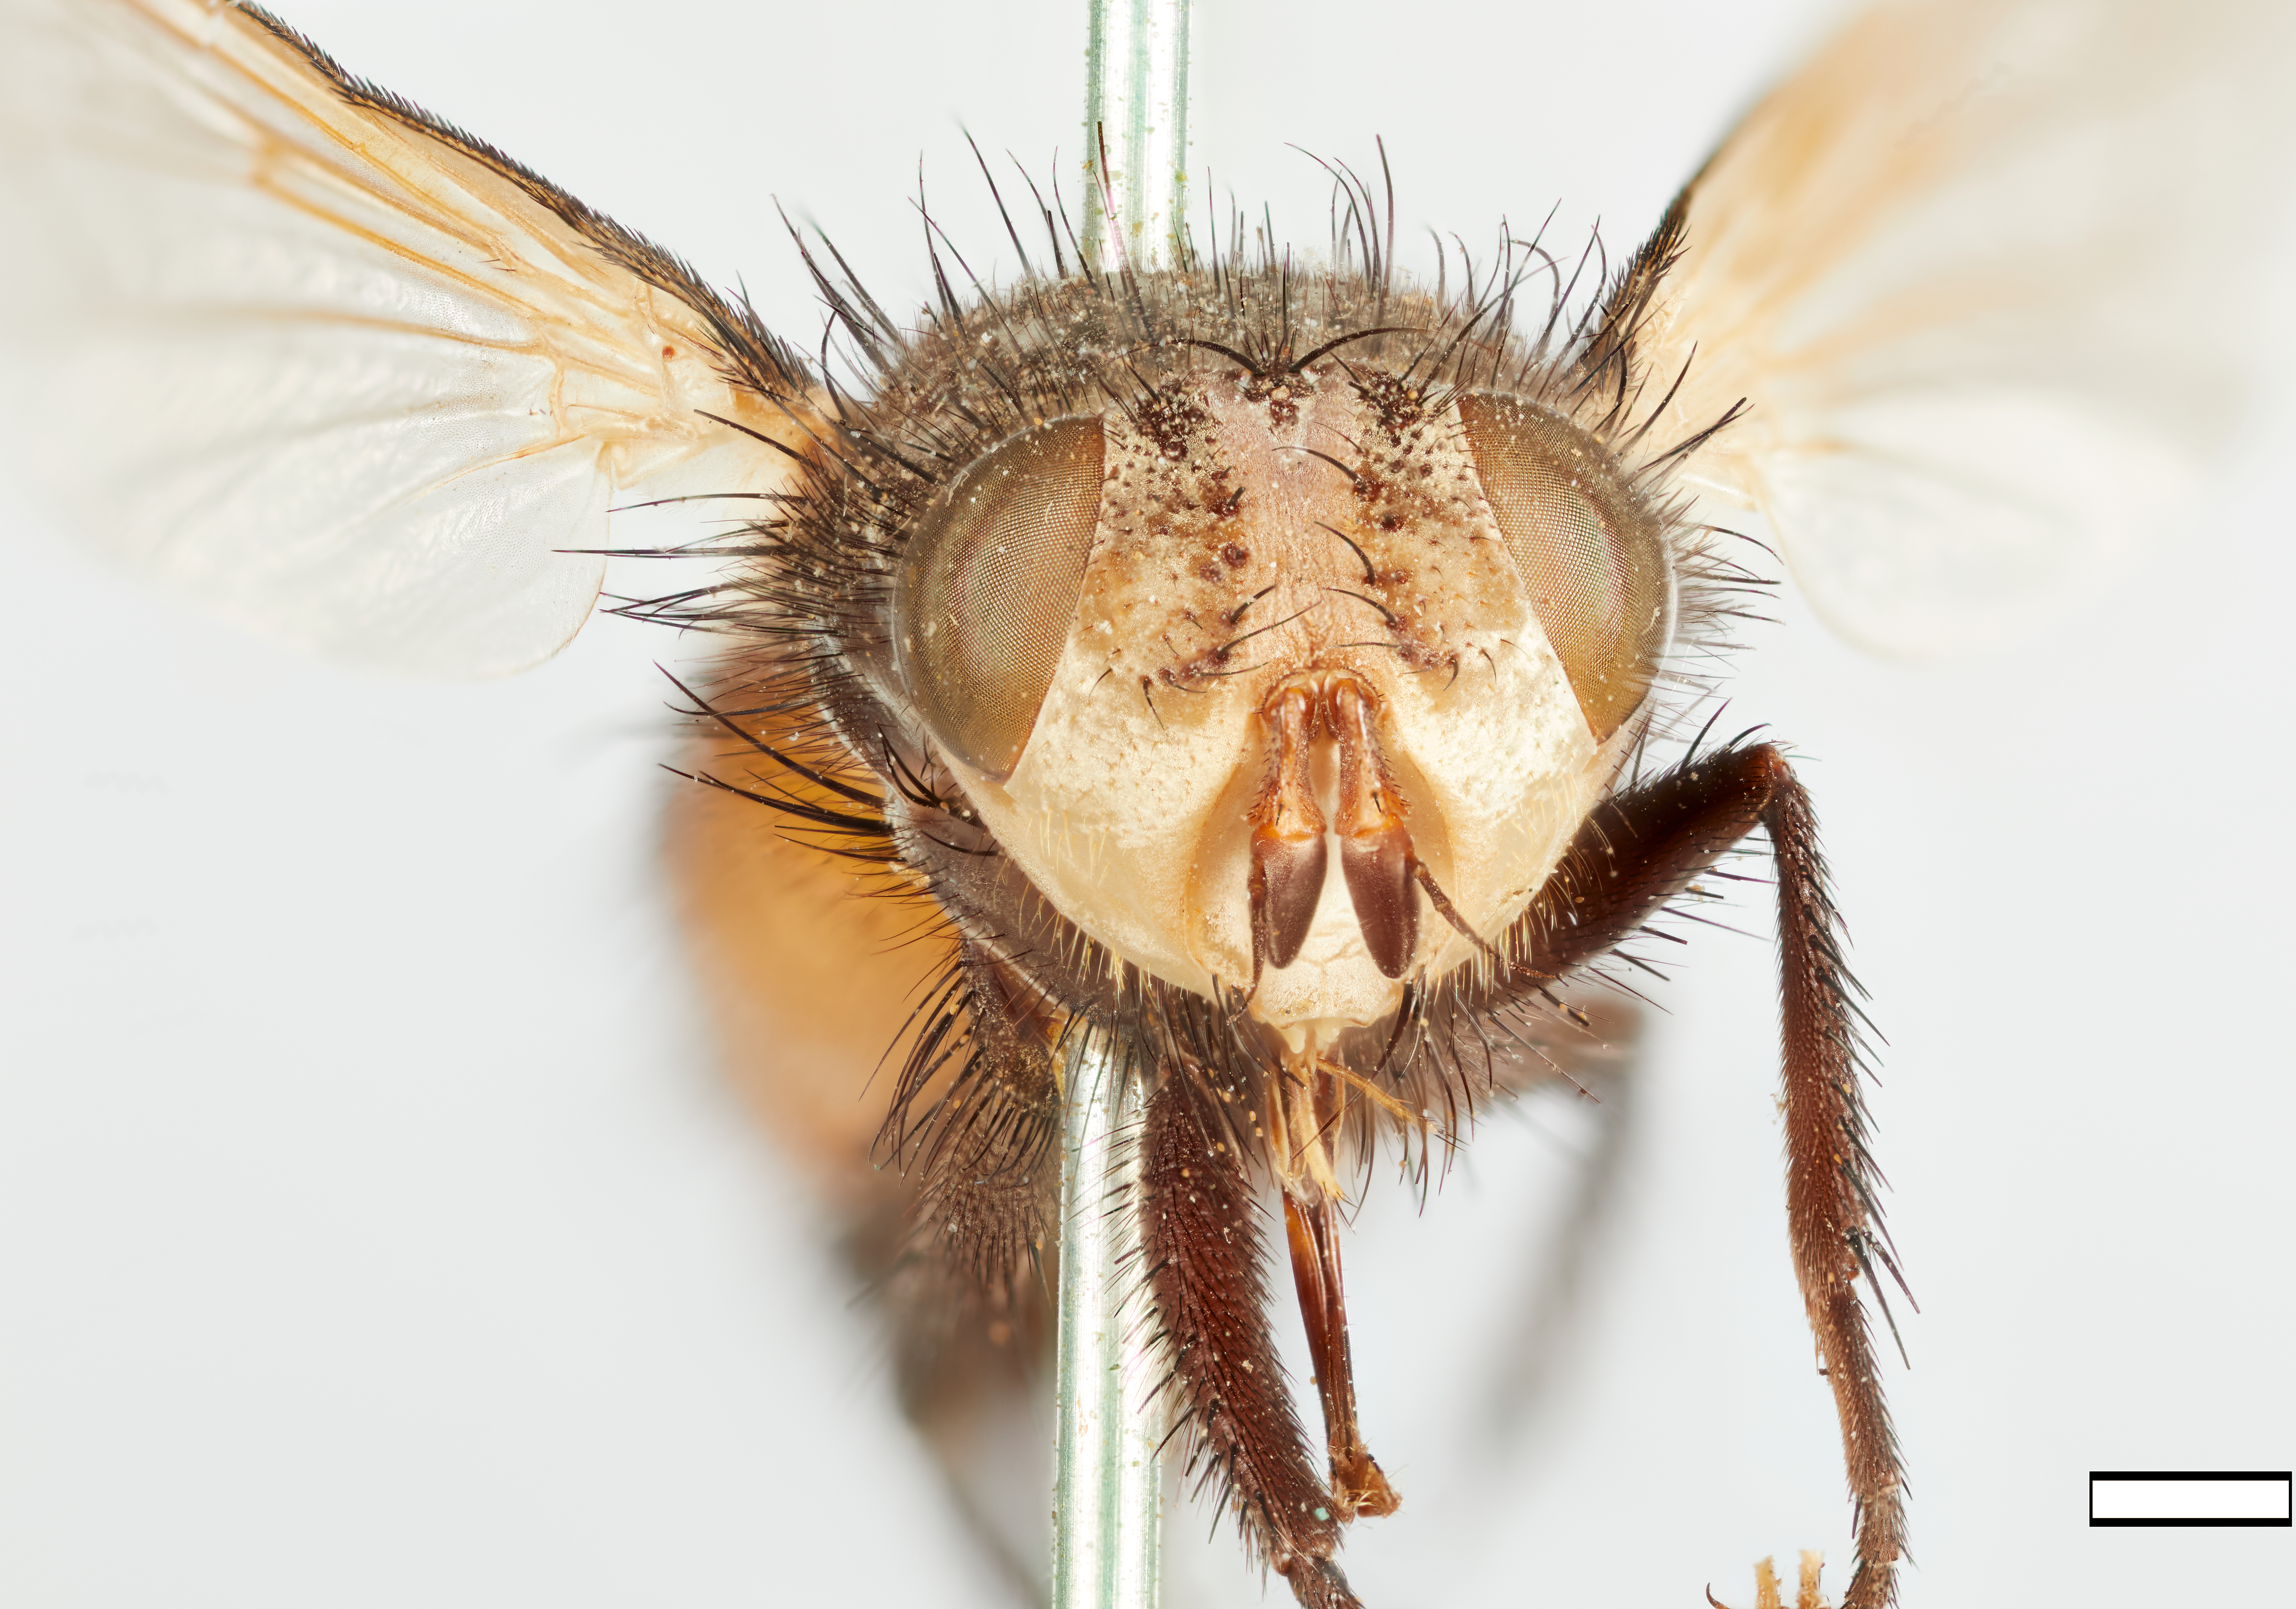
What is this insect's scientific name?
Echinomyia palpalis
